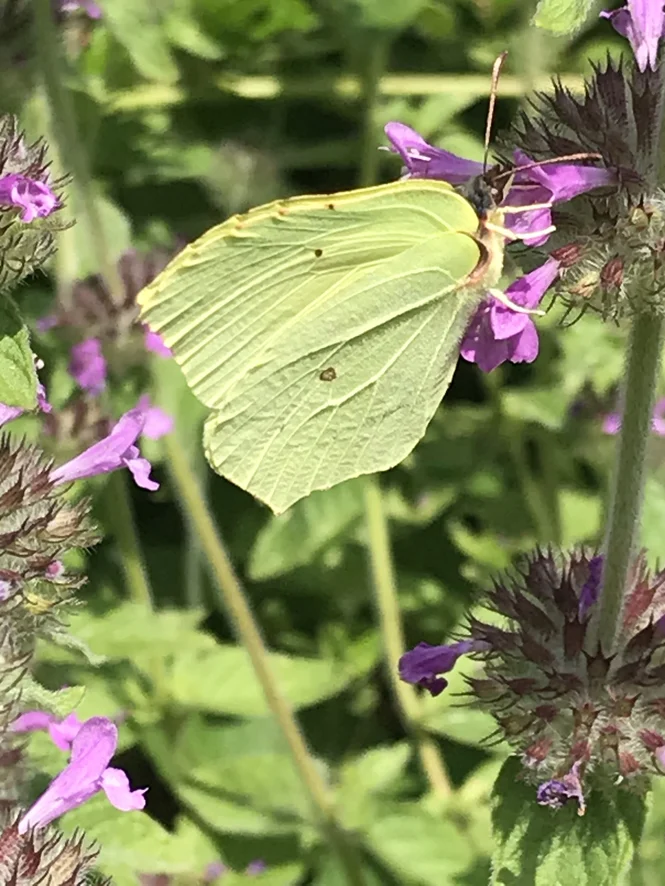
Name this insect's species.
Gonepteryx rhamni
